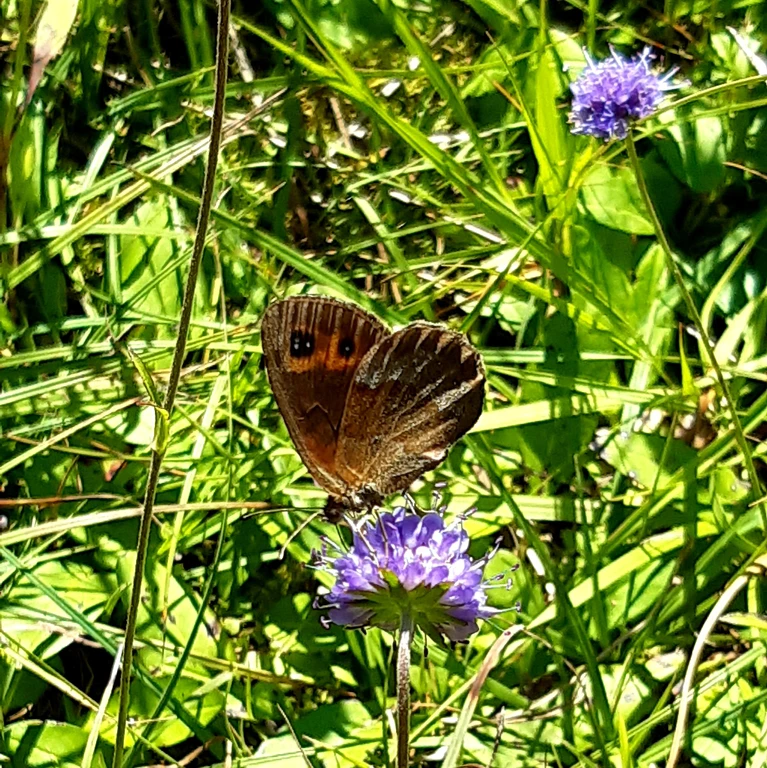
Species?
Erebia aethiops
